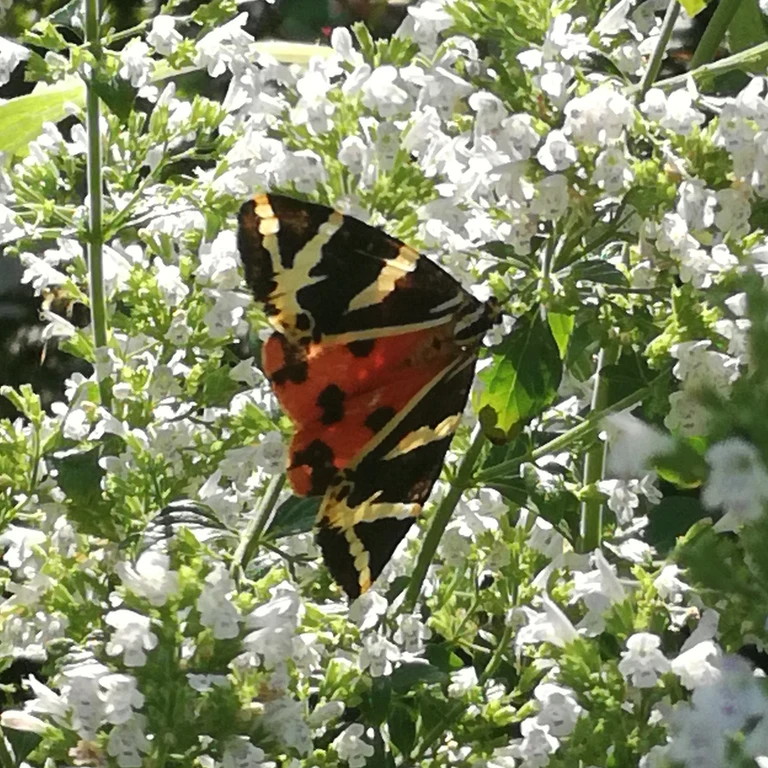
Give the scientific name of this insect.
Euplagia quadripunctaria
